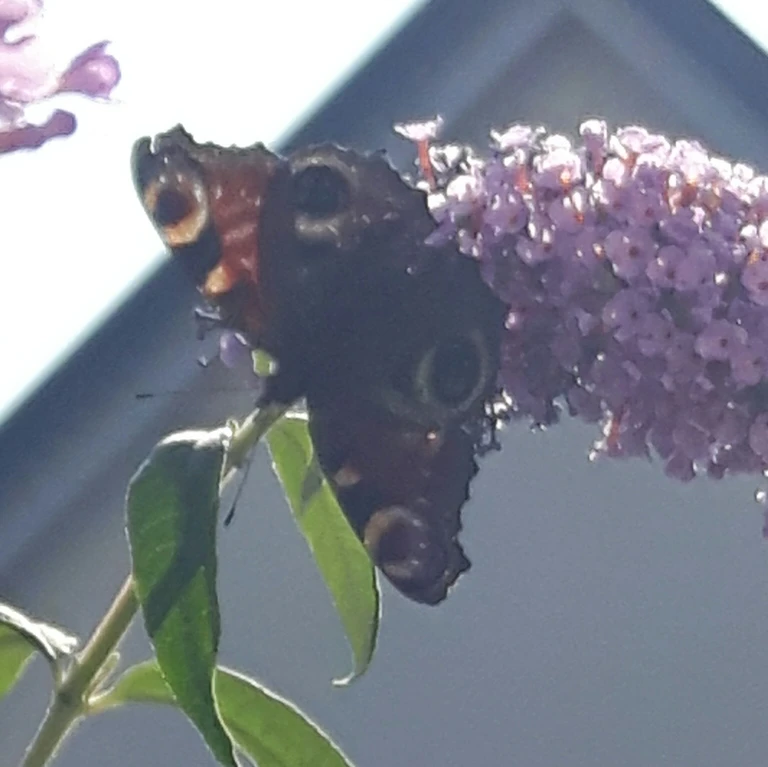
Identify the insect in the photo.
Aglais io
